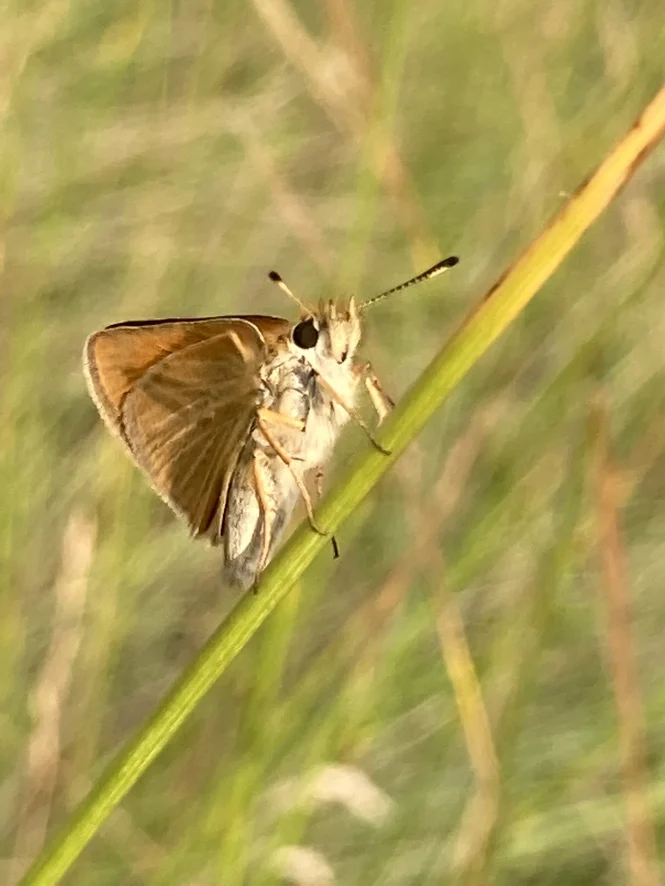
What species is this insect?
Thymelicus lineola
